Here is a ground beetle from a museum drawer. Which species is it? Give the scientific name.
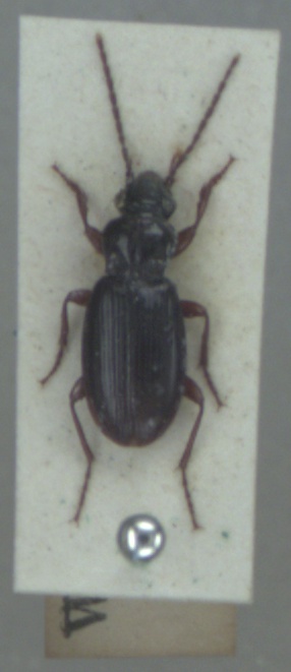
Patrobus atrorufus
